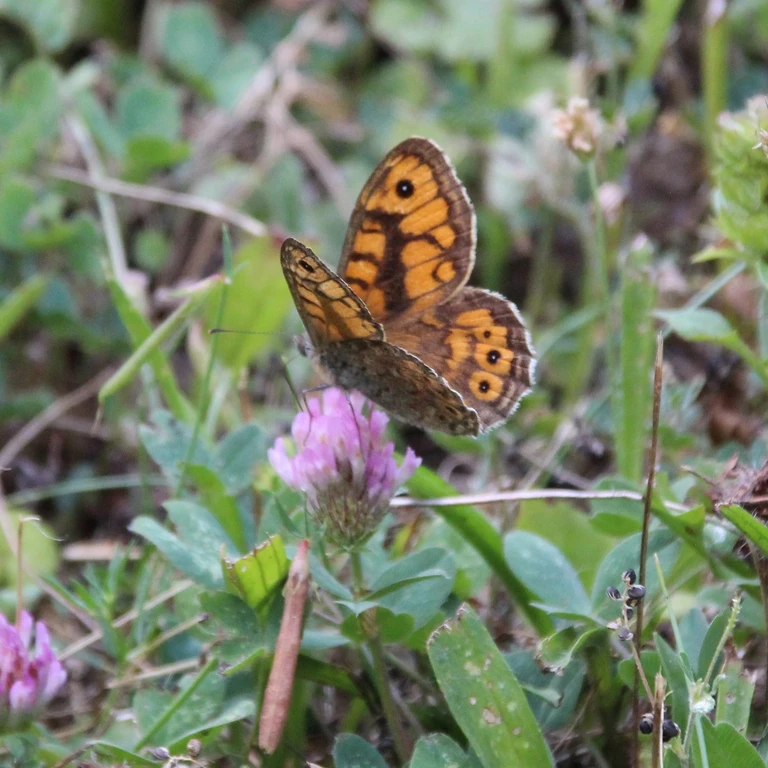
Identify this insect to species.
Lasiommata megera (also Pararge megera)
